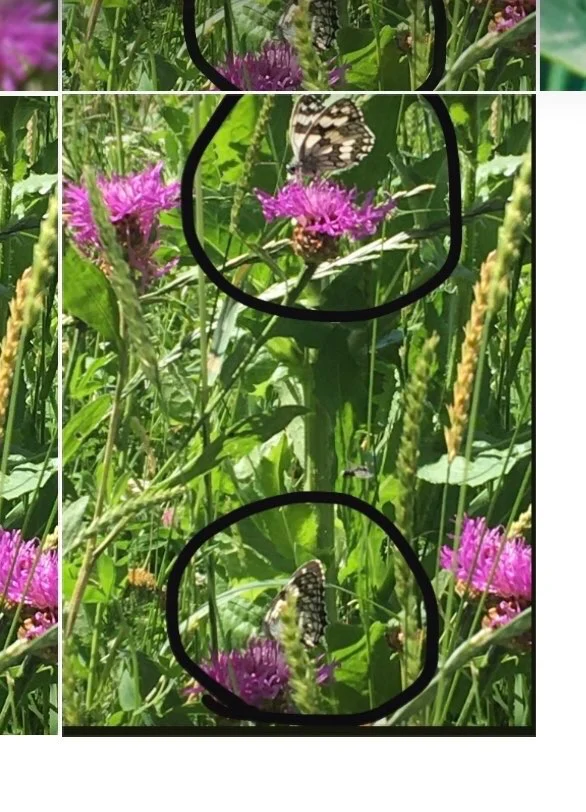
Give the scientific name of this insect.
Melanargia galathea
